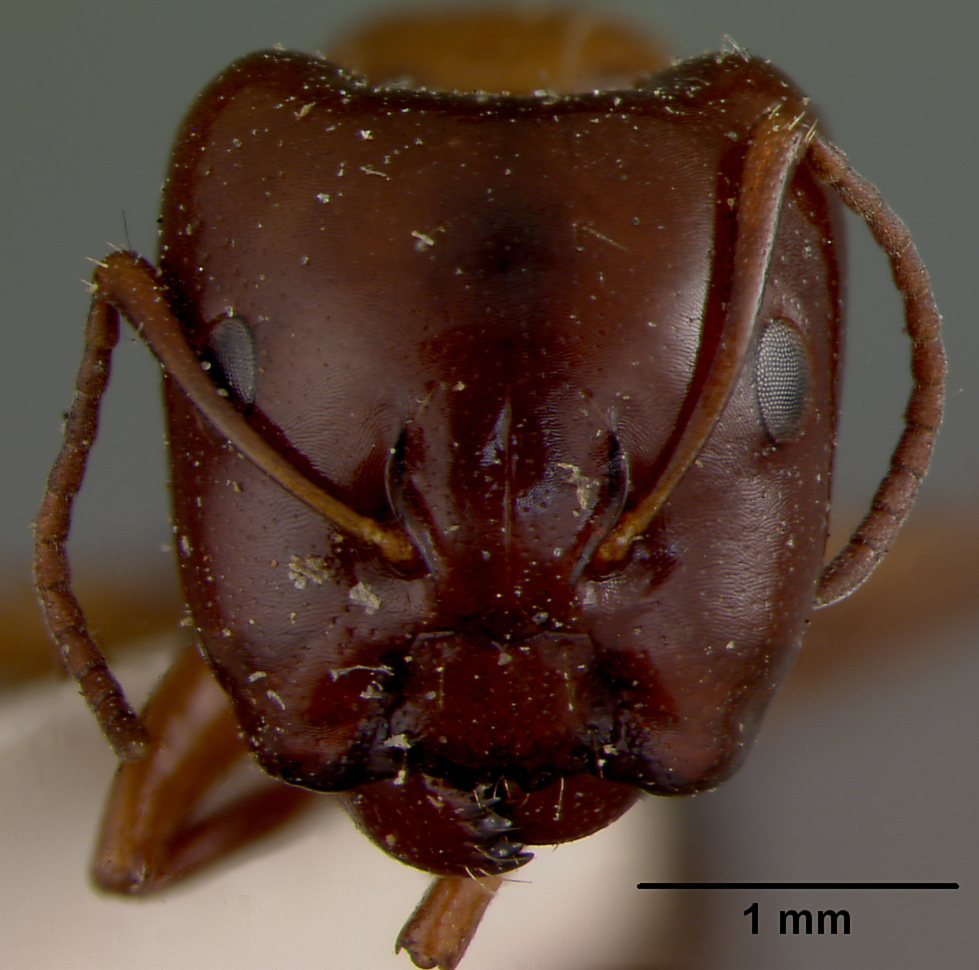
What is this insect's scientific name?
Camponotus hyatti
